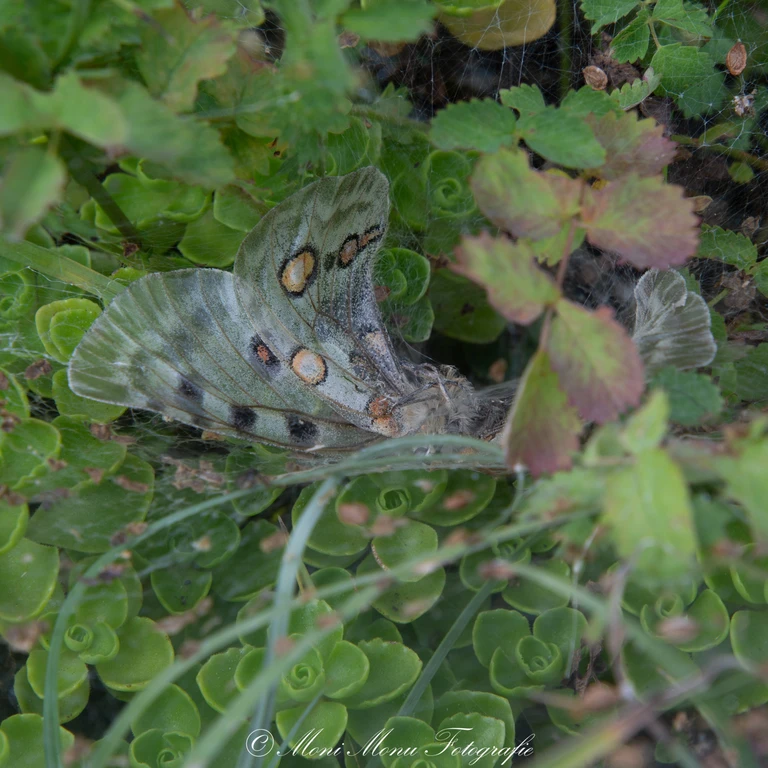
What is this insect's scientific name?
Parnassius apollo
